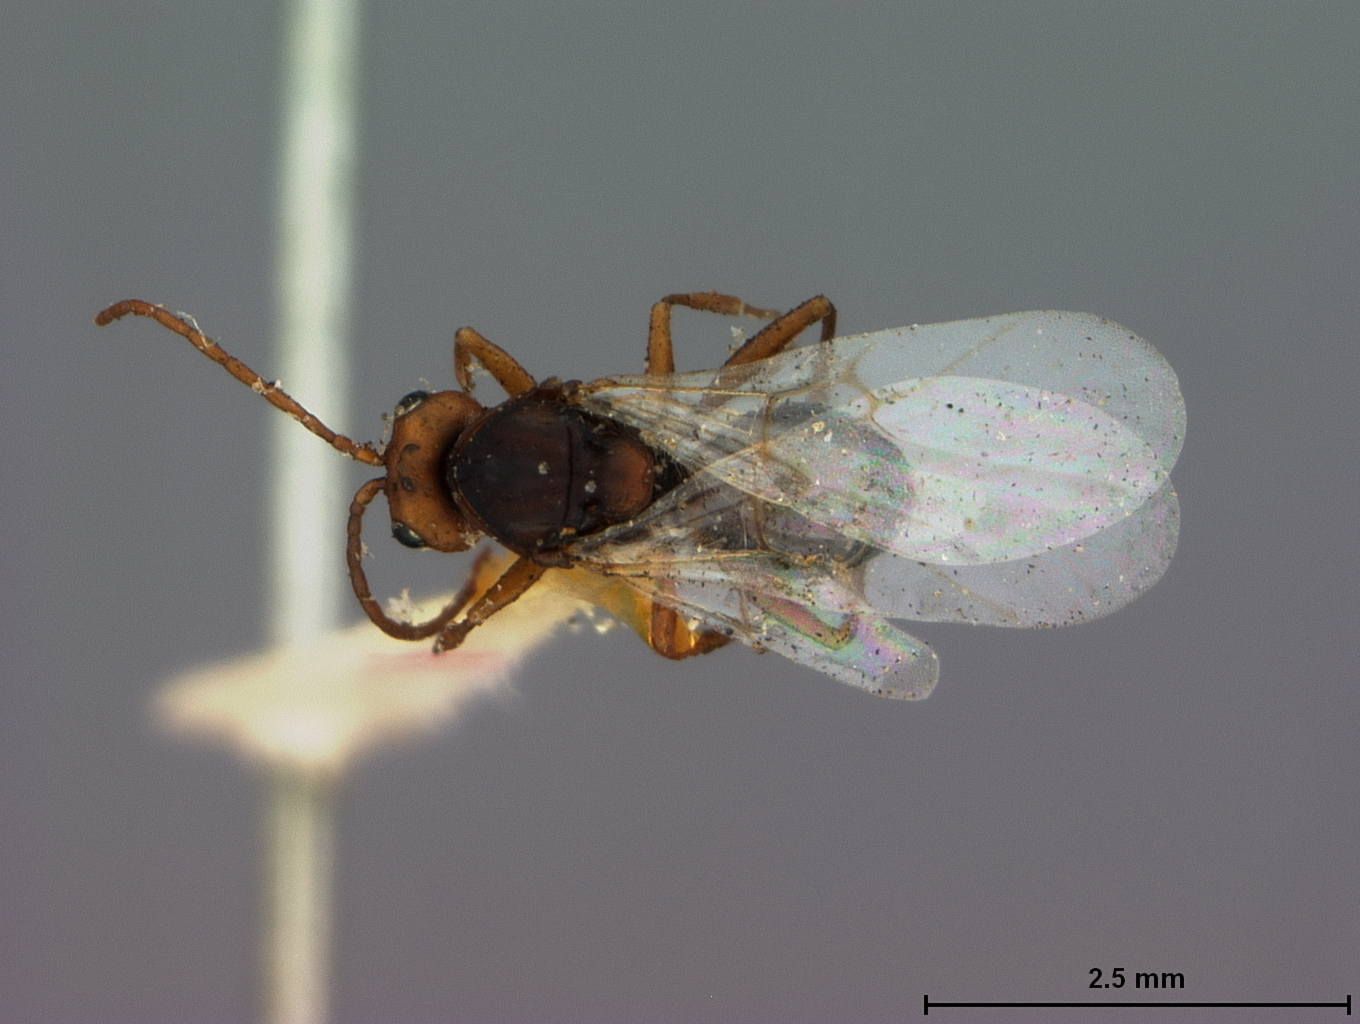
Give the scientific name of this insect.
Asclepiadiphila stephanotidis
